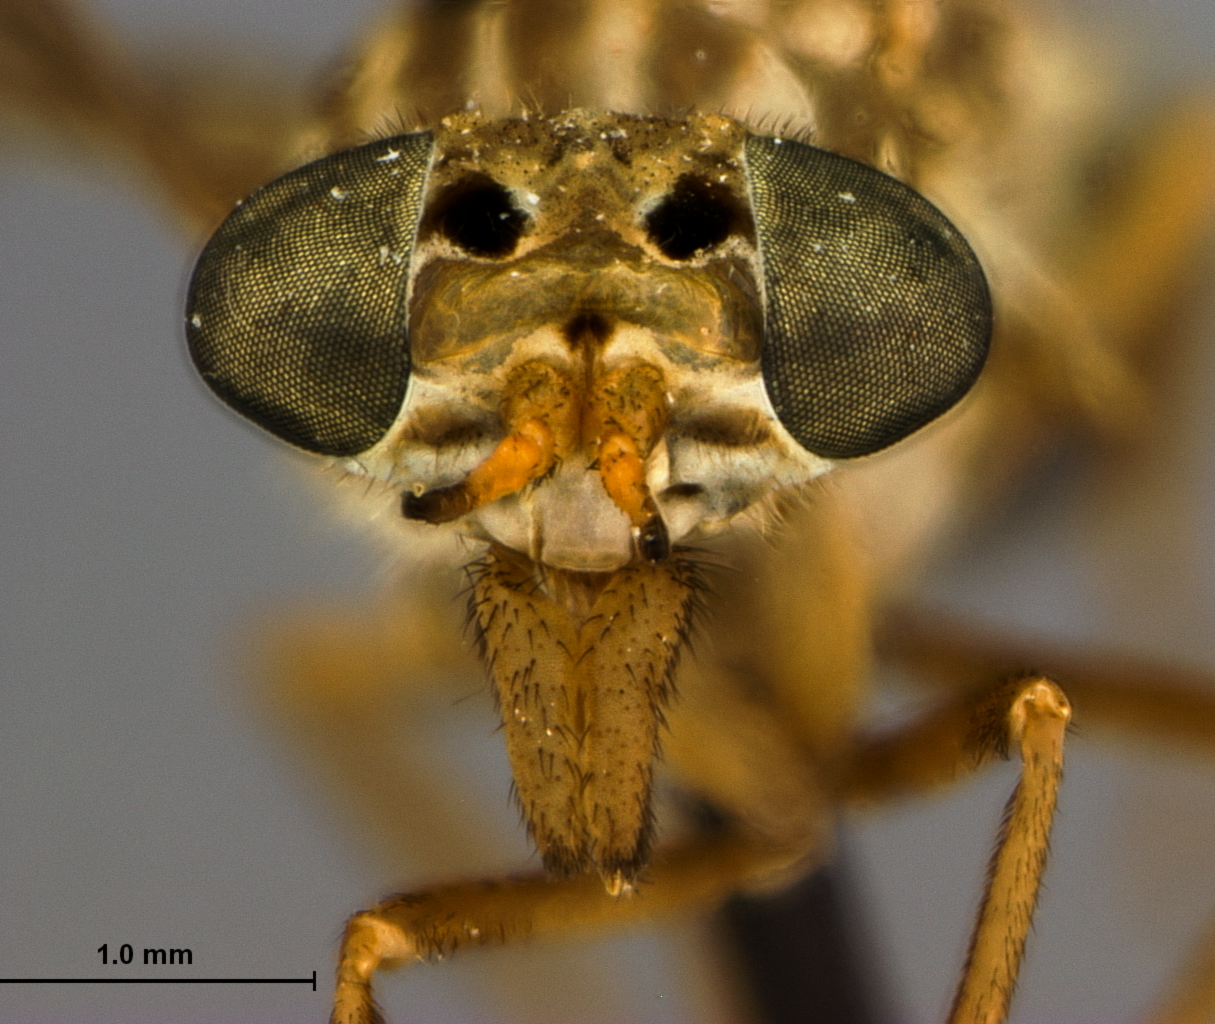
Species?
Haematopota athlyna
